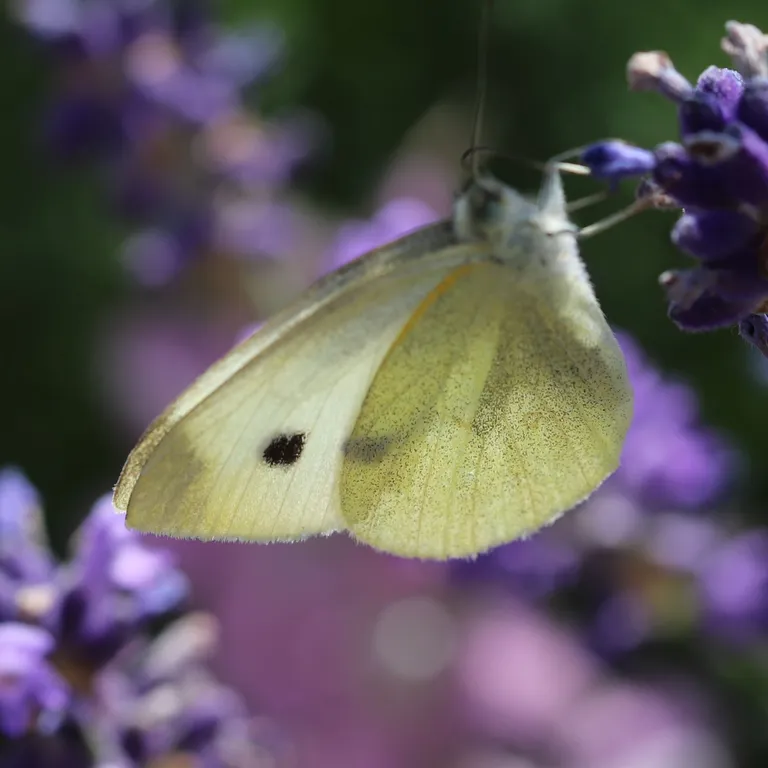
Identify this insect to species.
Pieris rapae
